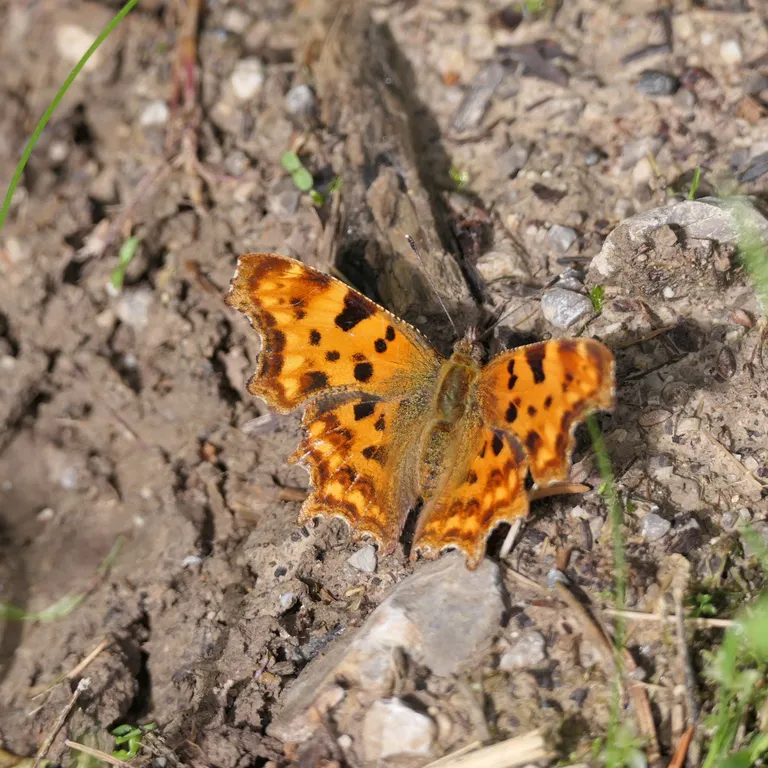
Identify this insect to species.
Polygonia c-album
